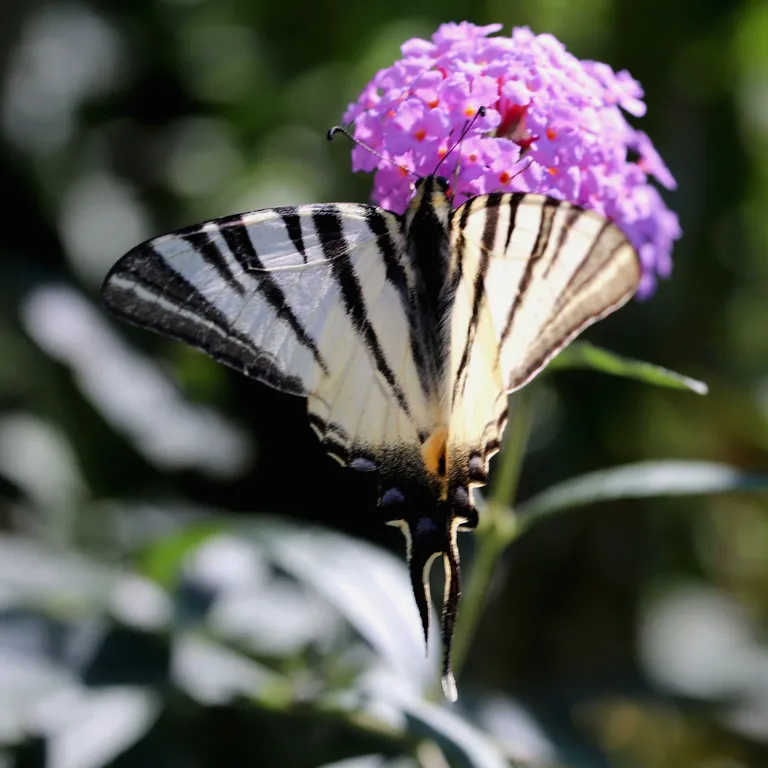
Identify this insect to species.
Iphiclides podalirius
